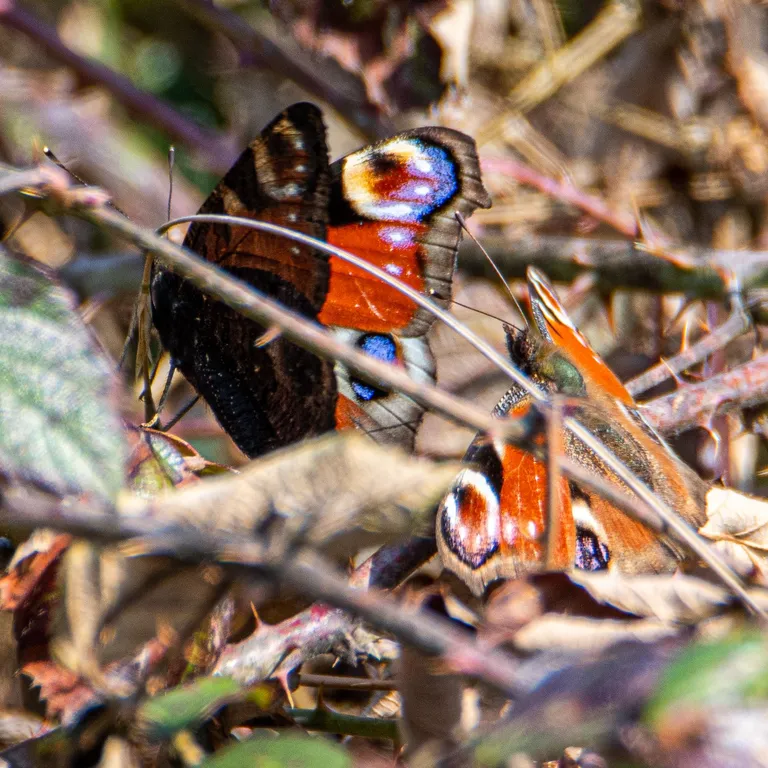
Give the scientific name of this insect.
Aglais io
